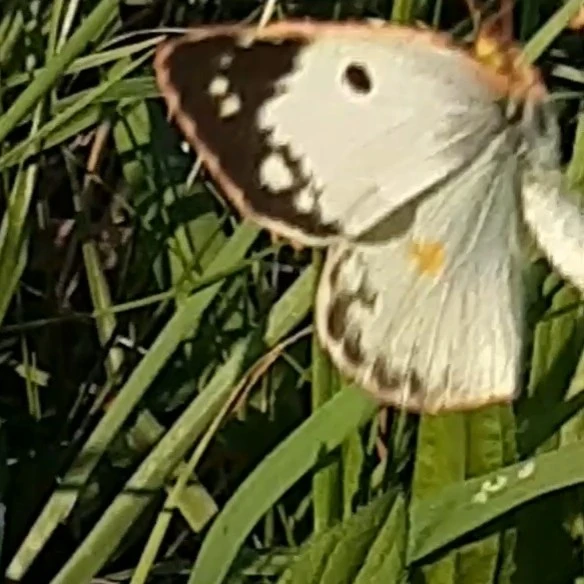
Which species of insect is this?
Colias hyale/alfacariensis
